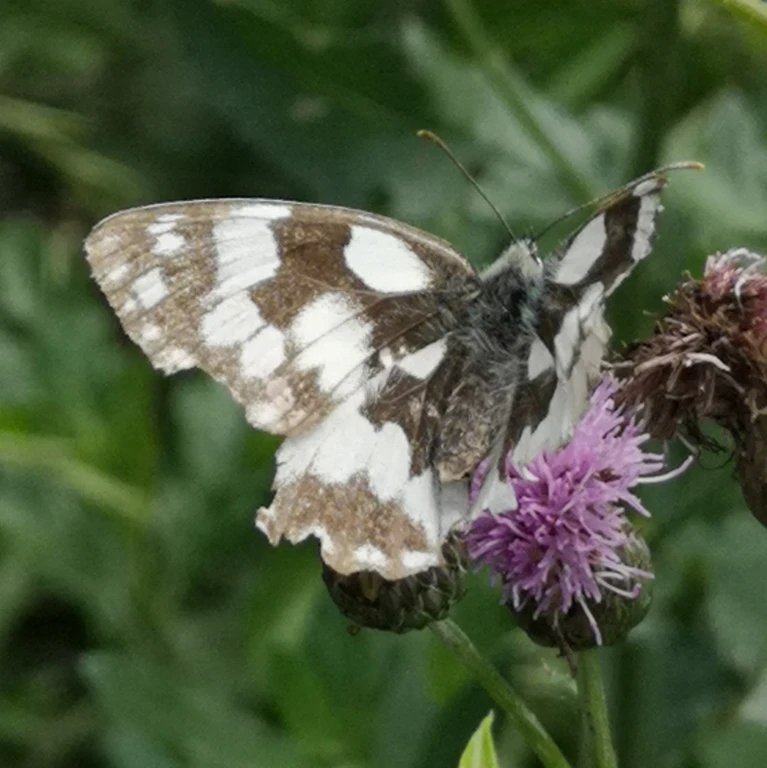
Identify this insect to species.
Melanargia galathea
